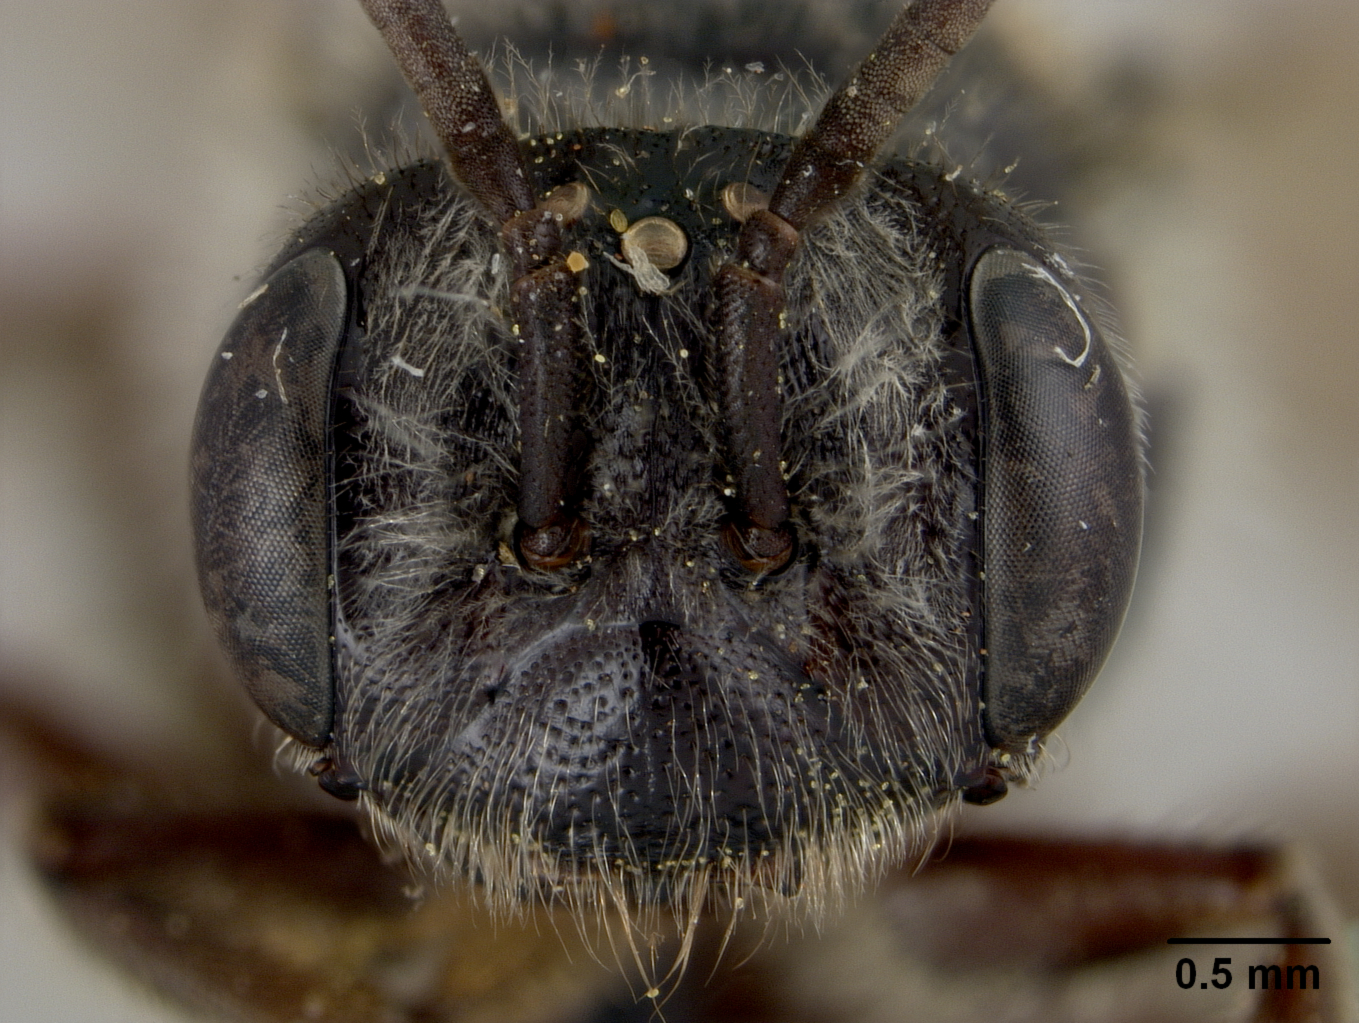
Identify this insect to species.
Andrena mendica
